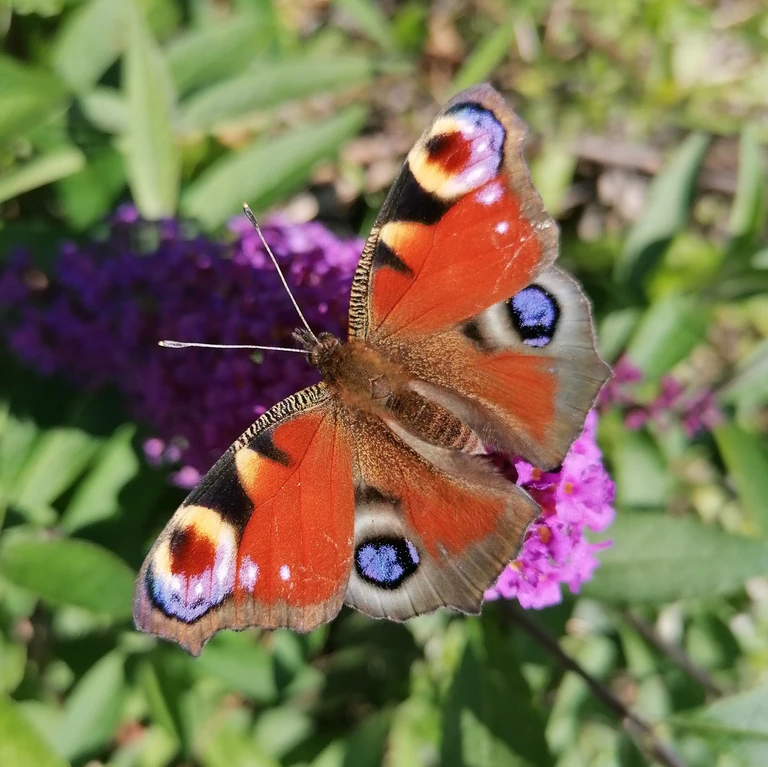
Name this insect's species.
Aglais io
